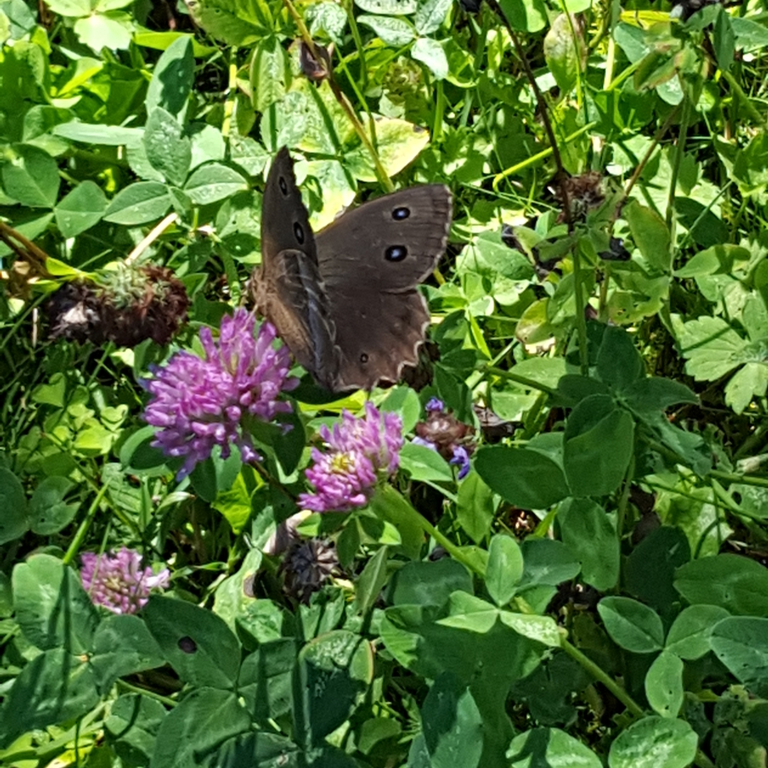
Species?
Minois dryas
